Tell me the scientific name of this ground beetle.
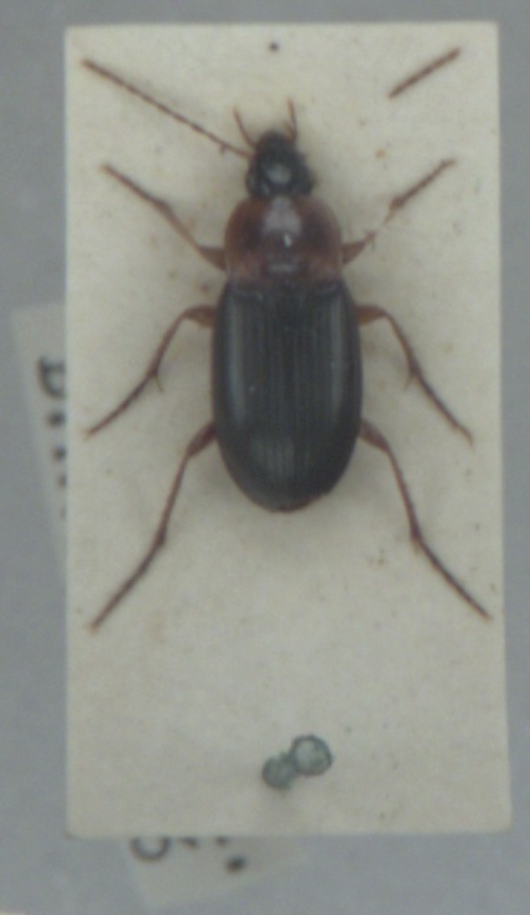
Calathus melanocephalus
